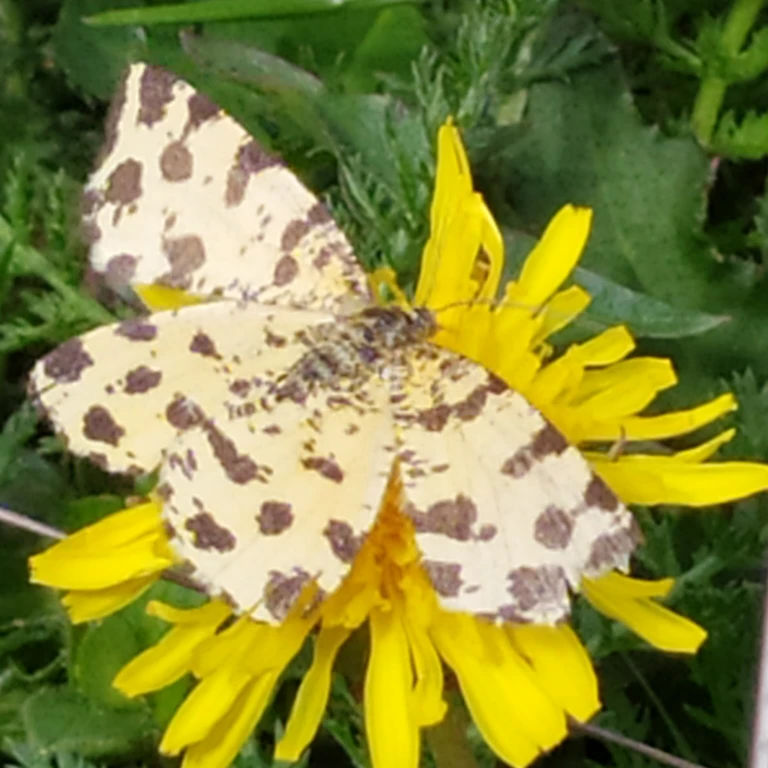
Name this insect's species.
Pseudopanthera macularia
